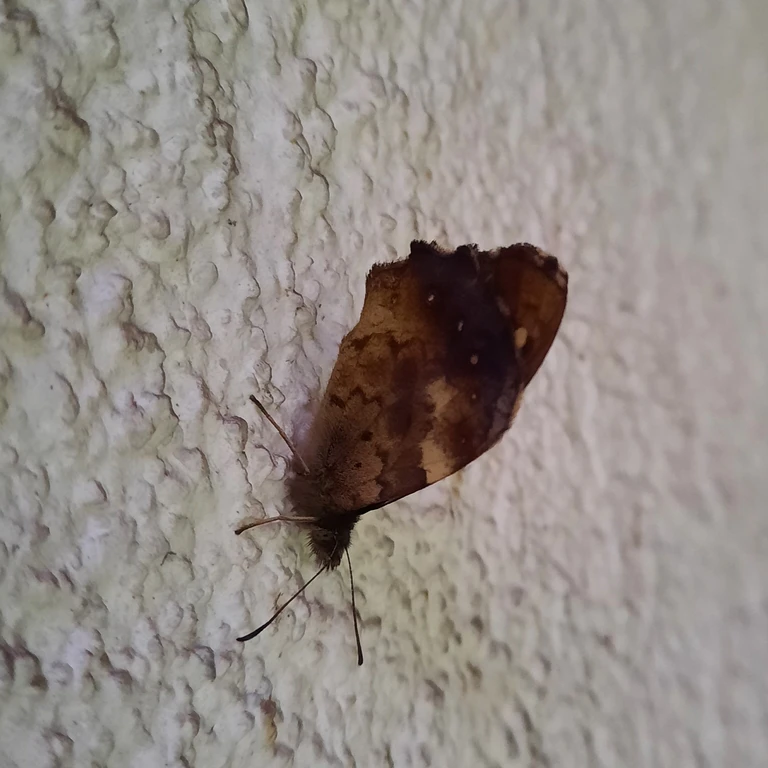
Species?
Pararge aegeria
